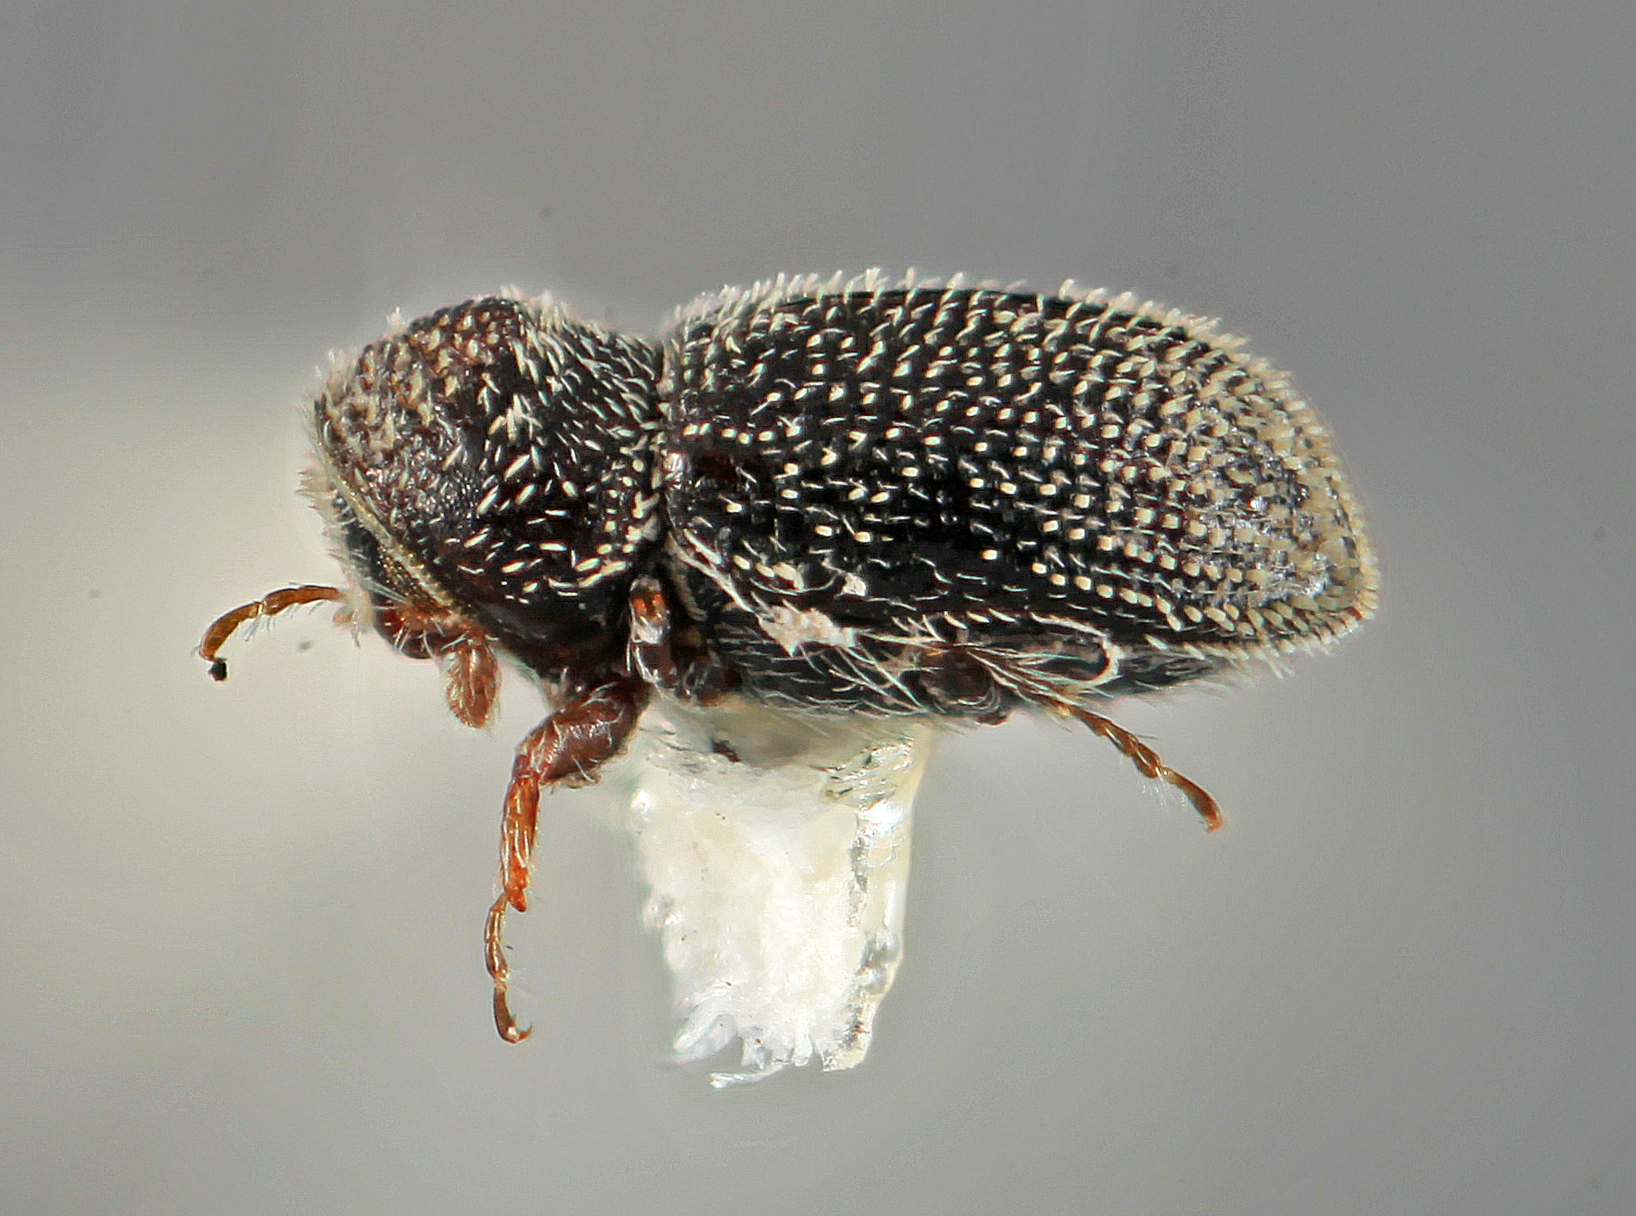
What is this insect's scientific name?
Pseudothysanoes querneus
